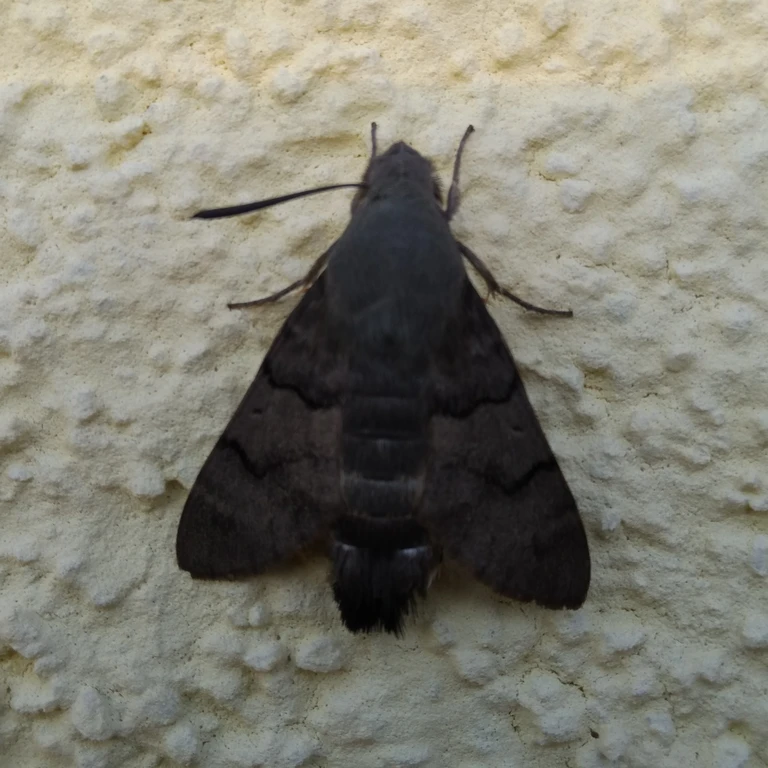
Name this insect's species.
Macroglossum stellatarum
